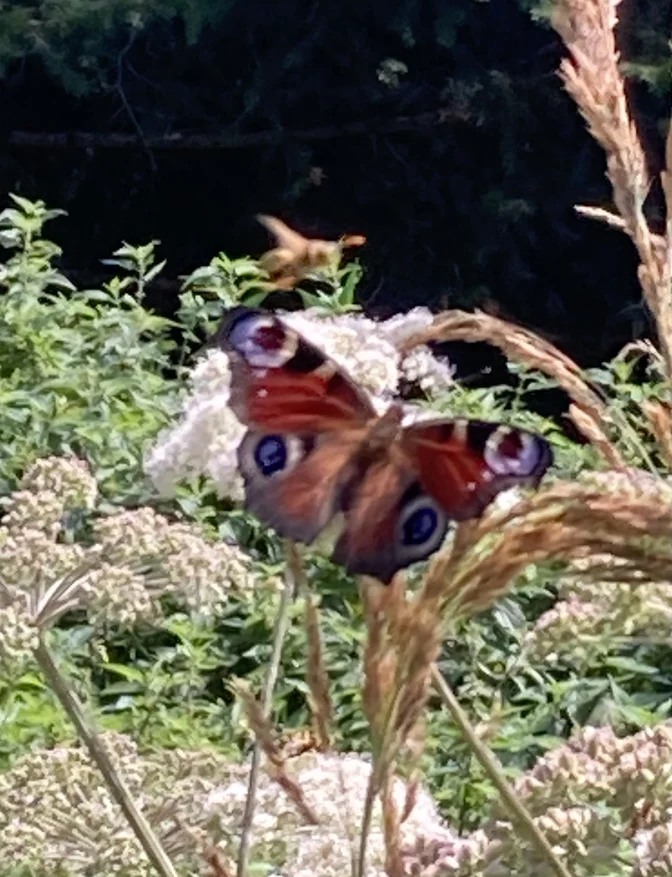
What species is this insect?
Aglais io
